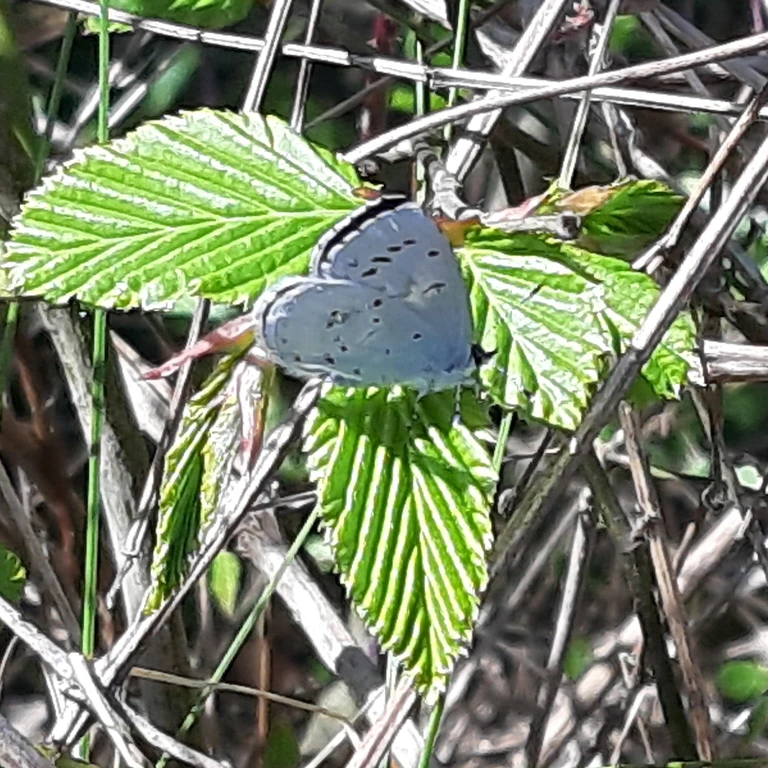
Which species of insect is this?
Celastrina argiolus
